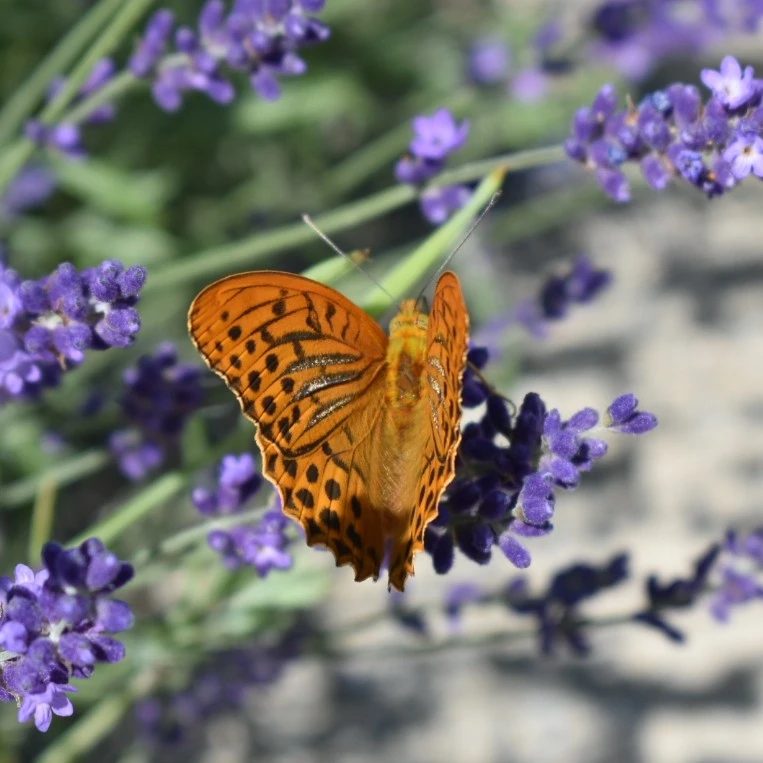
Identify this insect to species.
Argynnis paphia
